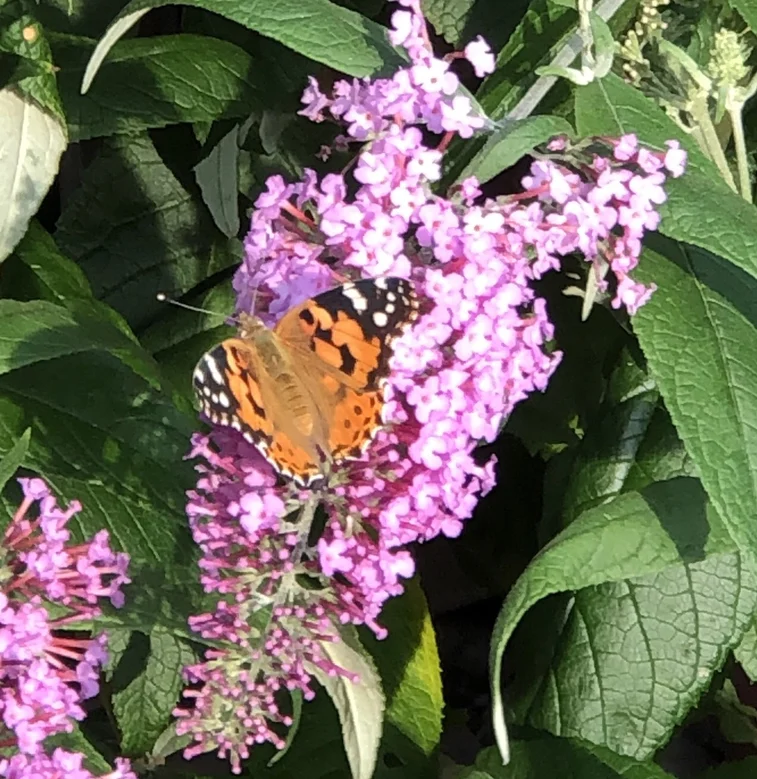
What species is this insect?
Vanessa cardui
